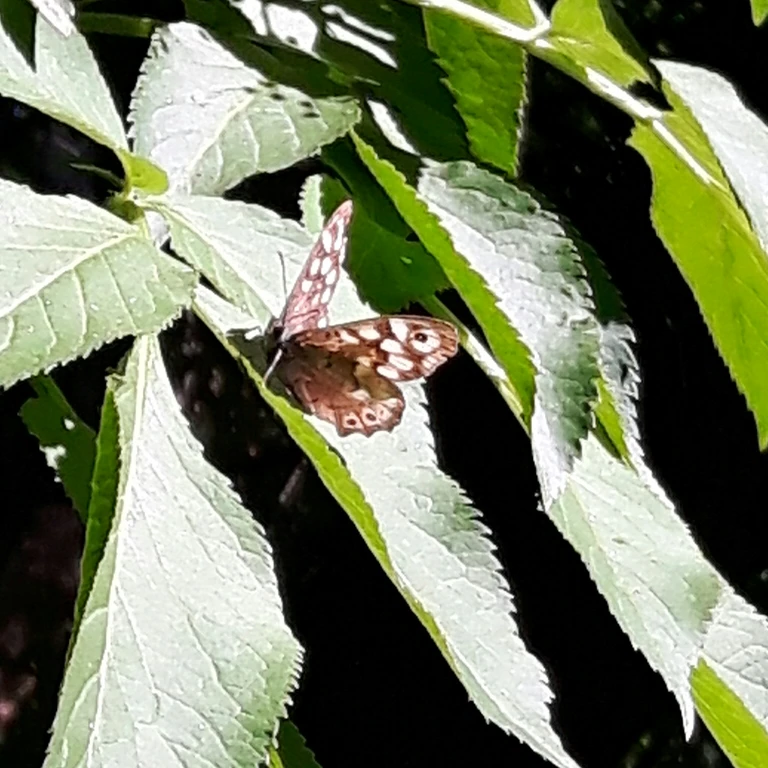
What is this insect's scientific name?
Pararge aegeria
